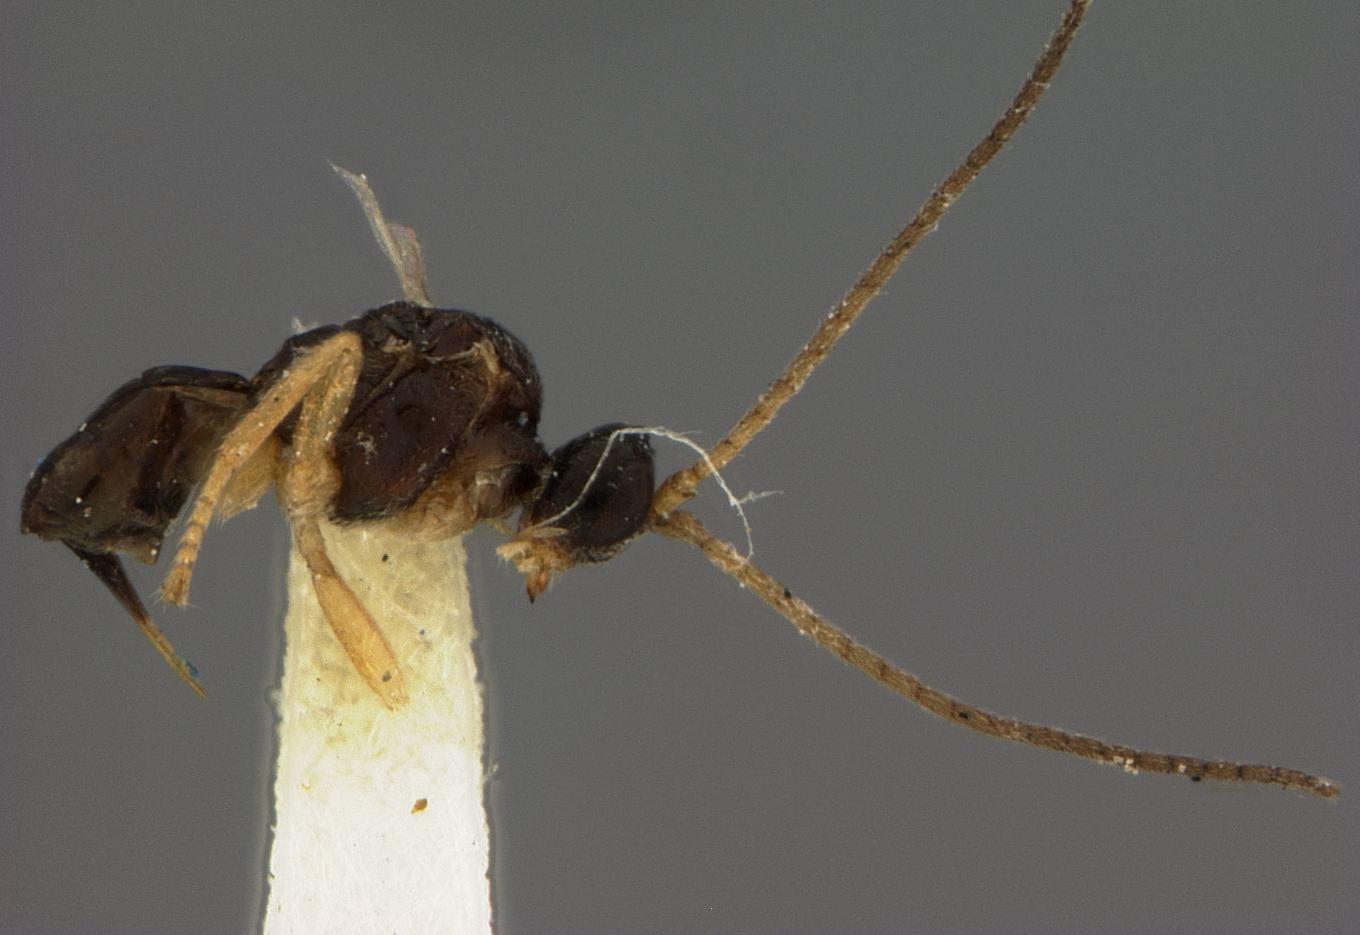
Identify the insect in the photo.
Euphoridea claripennis
